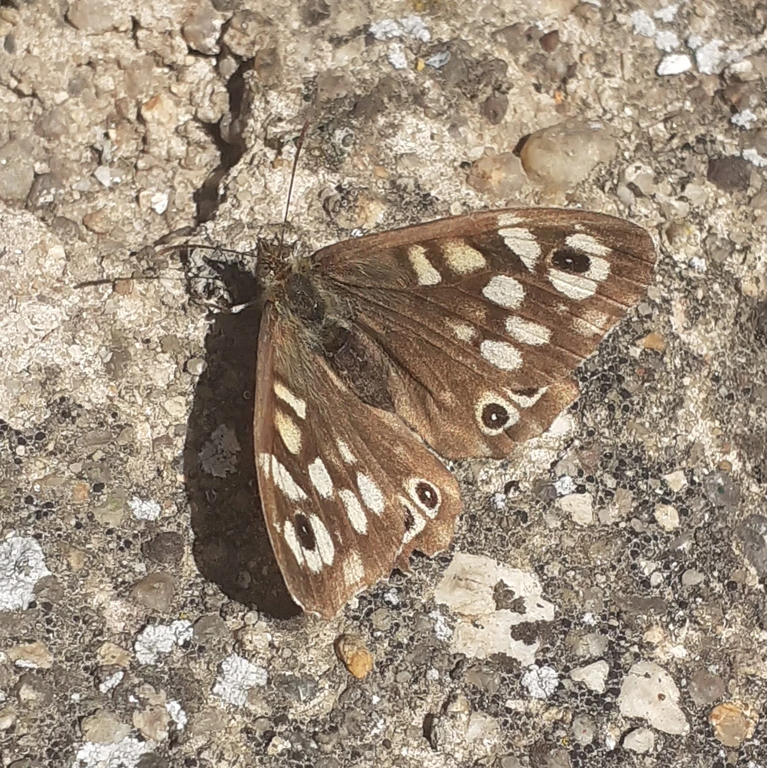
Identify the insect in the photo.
Pararge aegeria
